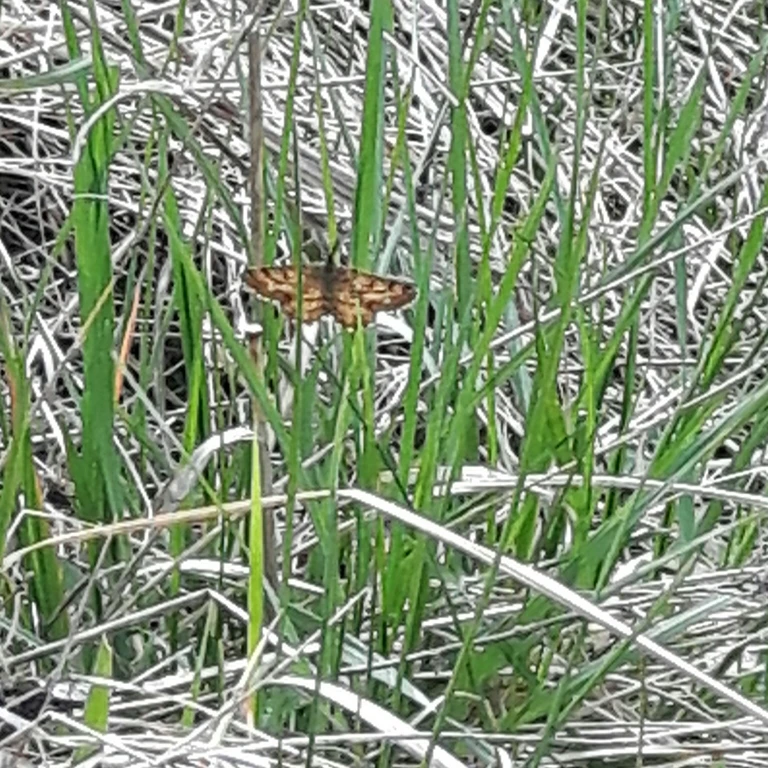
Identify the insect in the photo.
Ematurga atomaria
